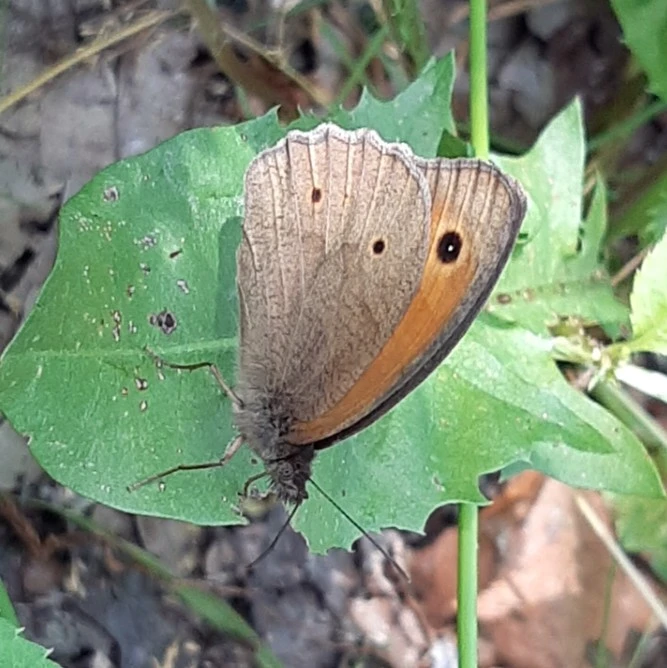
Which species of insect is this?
Maniola jurtina
